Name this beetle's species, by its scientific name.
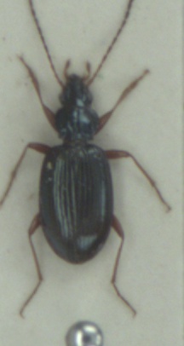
Bembidion tibiale
